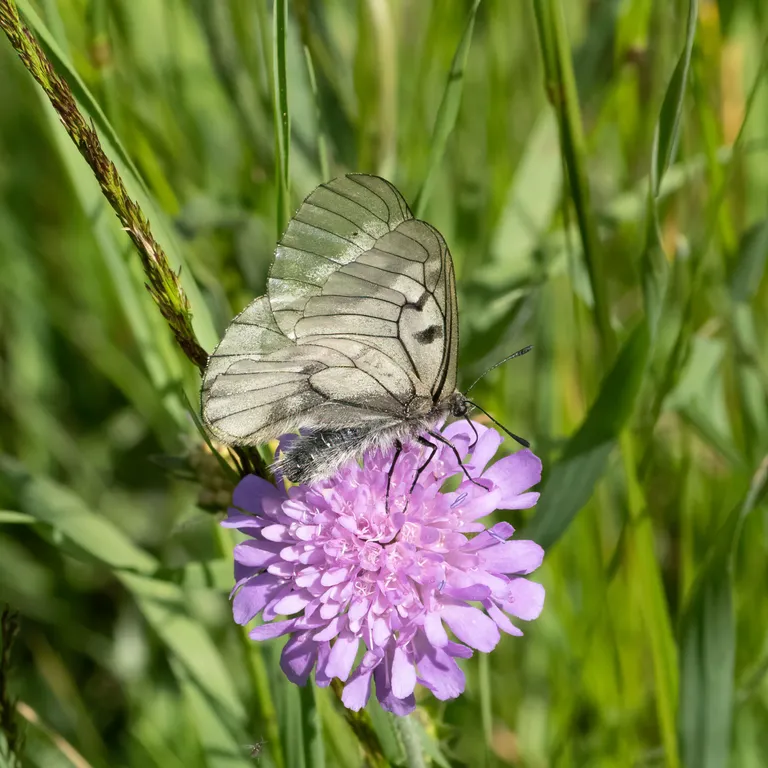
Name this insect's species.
Parnassius mnemosyne
